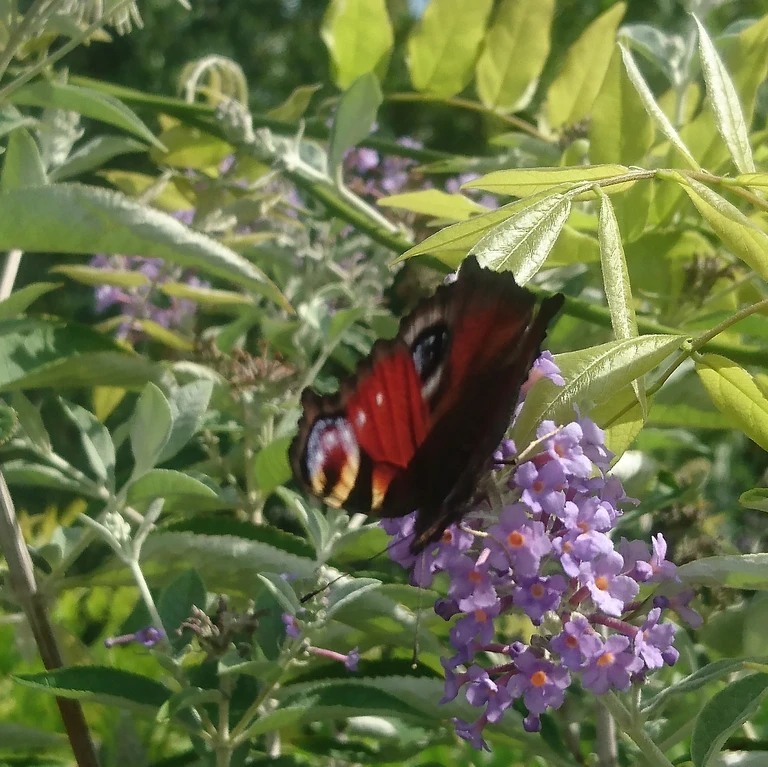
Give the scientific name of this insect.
Aglais io
